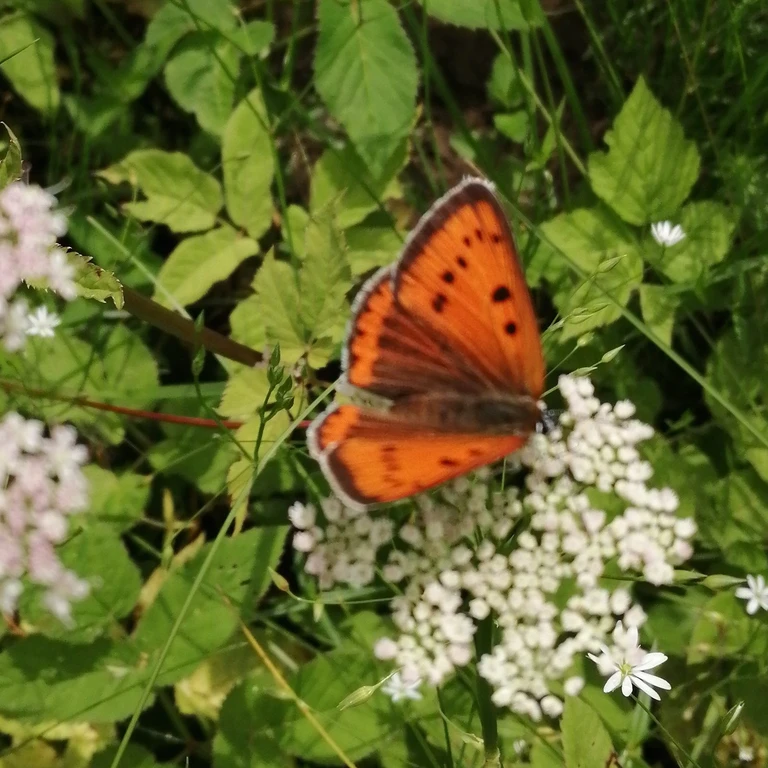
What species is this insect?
Lycaena dispar
